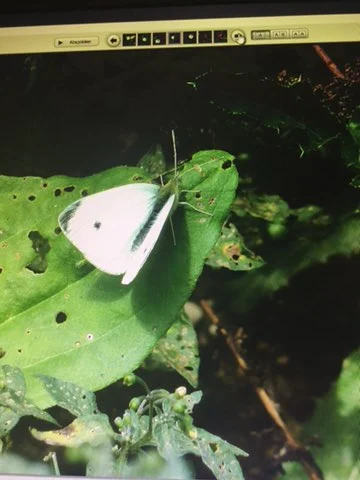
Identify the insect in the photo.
Pieris rapae
